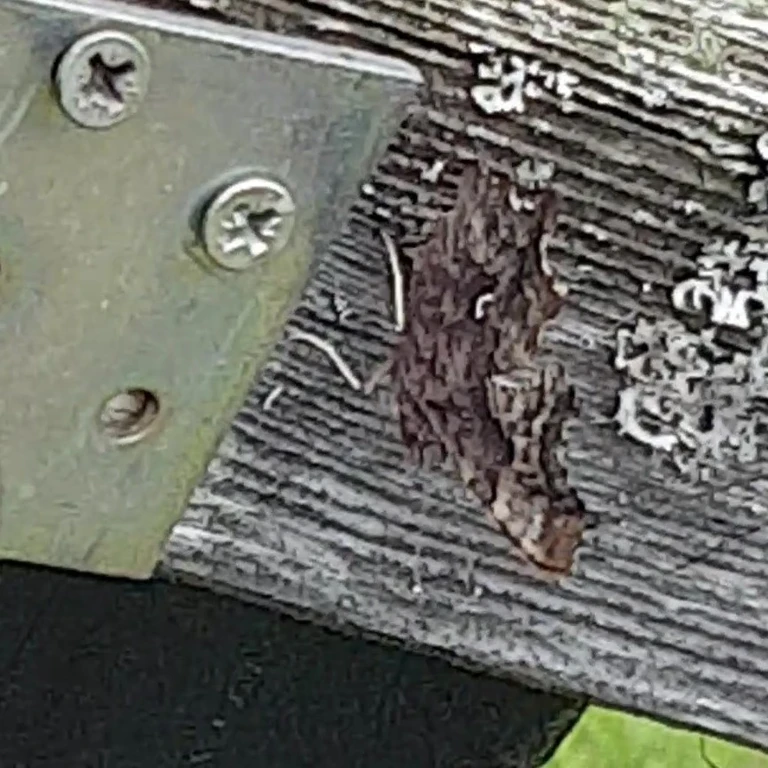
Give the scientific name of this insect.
Polygonia c-album
